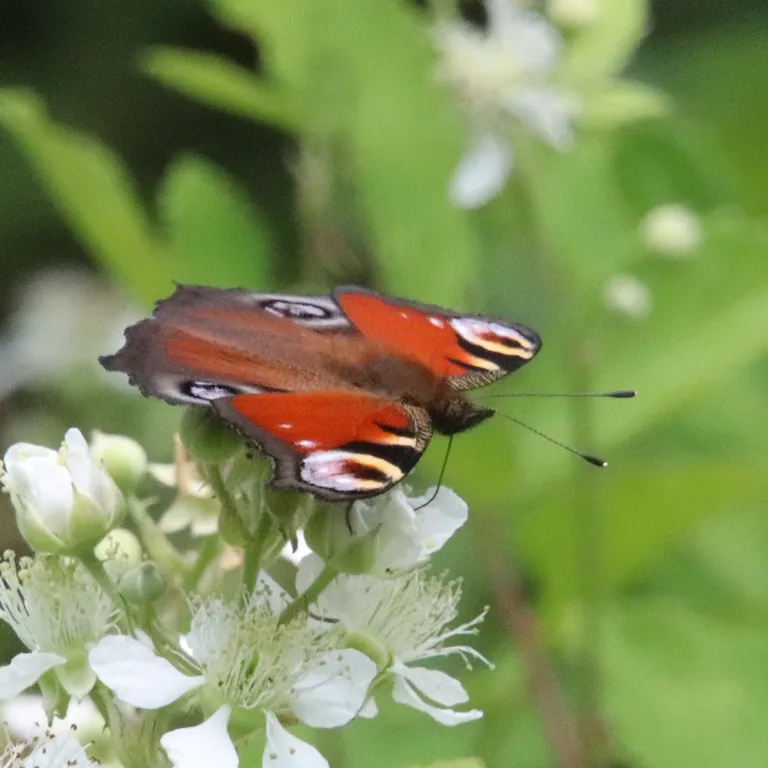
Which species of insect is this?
Aglais io
